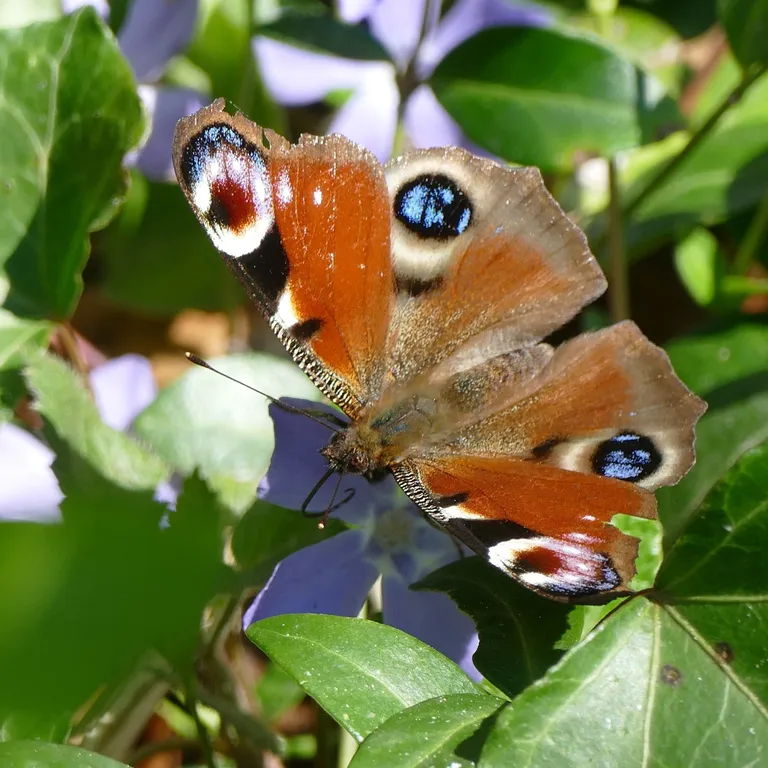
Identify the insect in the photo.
Aglais io
